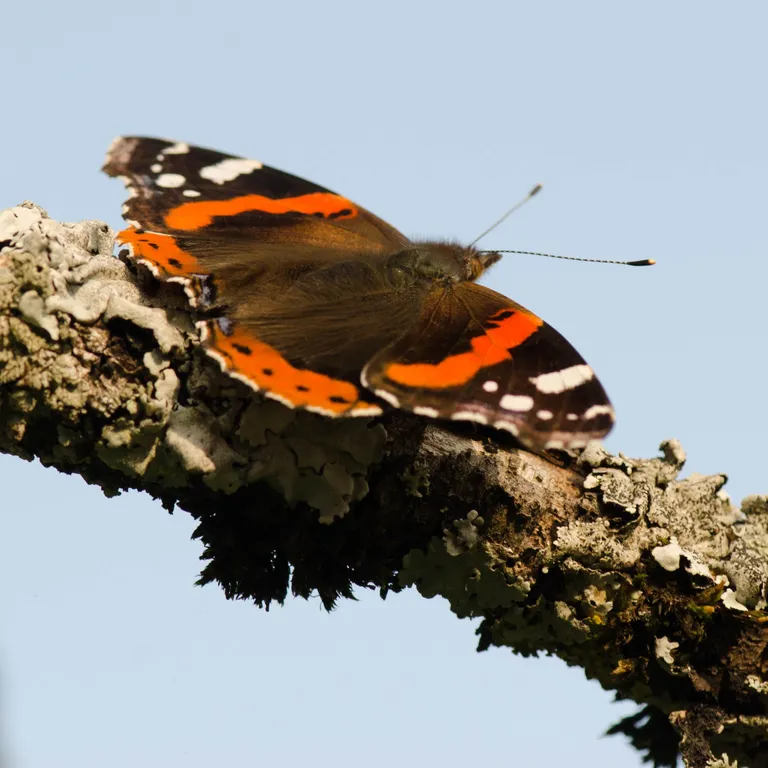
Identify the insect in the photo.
Vanessa atalanta
